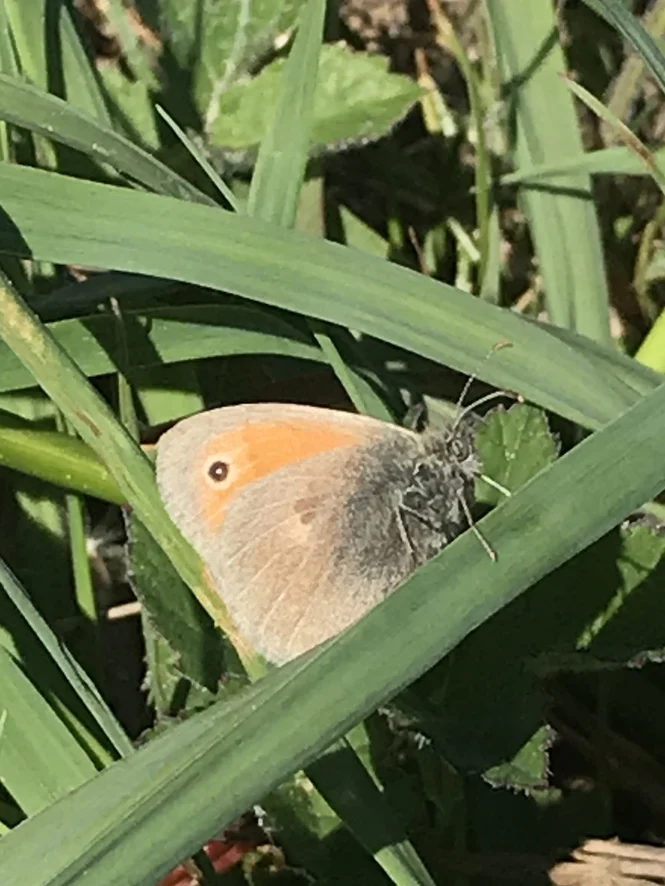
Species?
Coenonympha pamphilus
